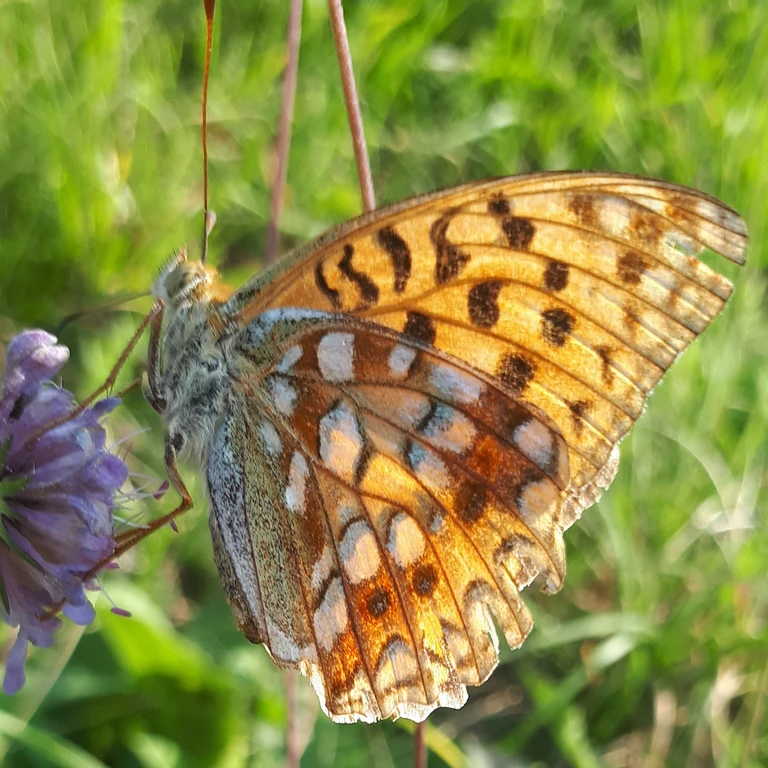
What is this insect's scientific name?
Fabriciana adippe
